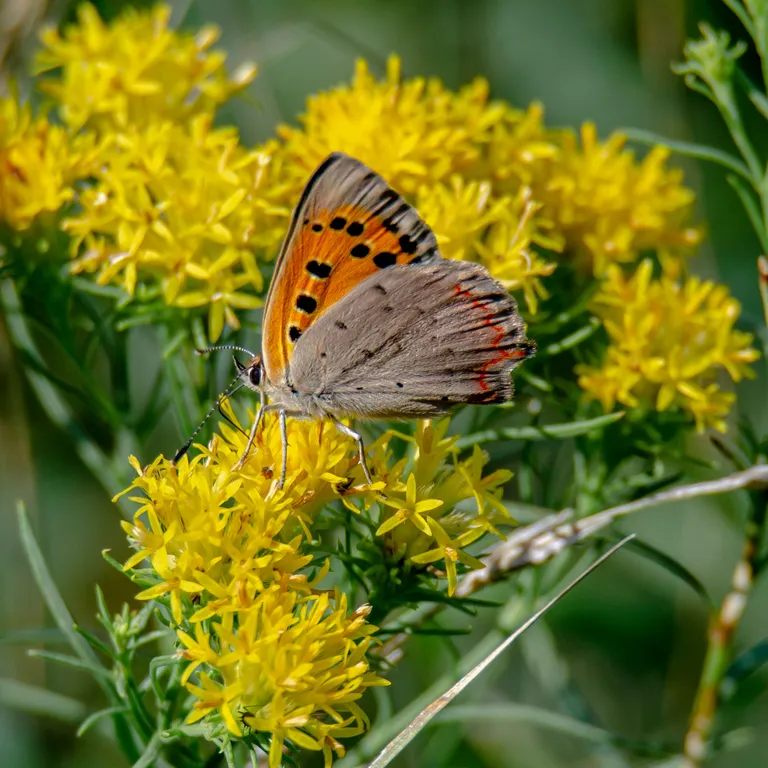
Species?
Lycaena phlaeas
